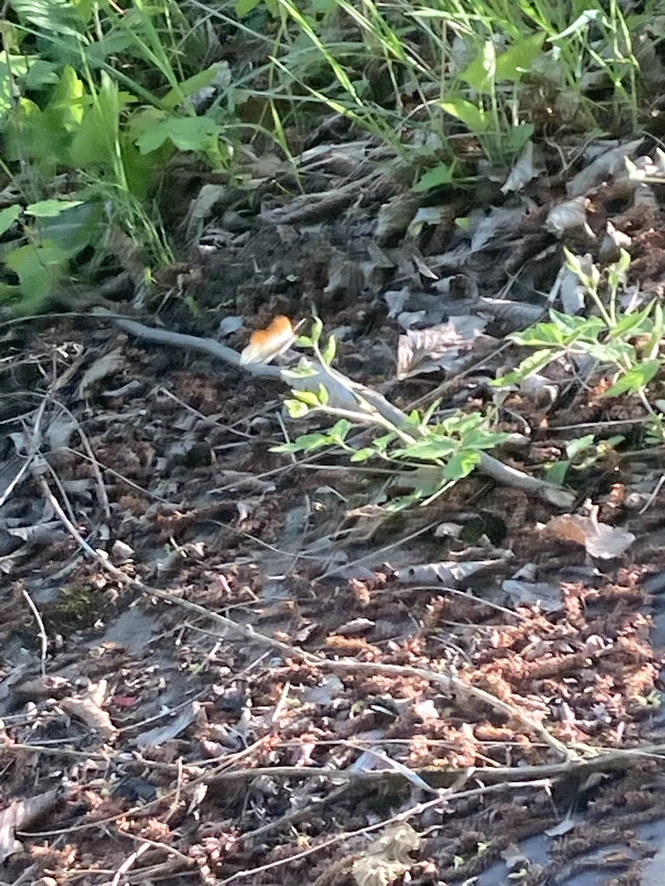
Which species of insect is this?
Anthocharis cardamines
